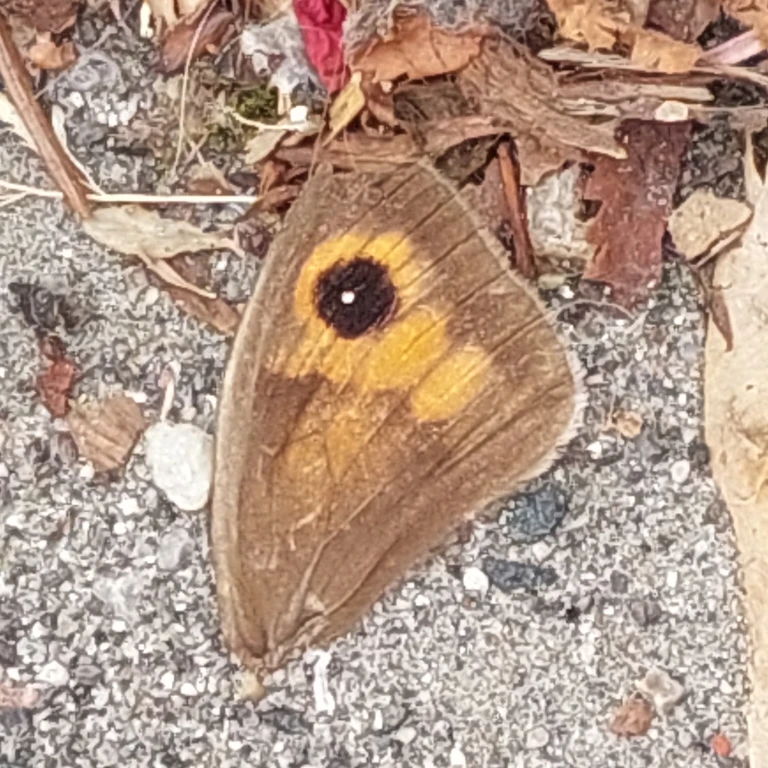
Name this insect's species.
Maniola jurtina
